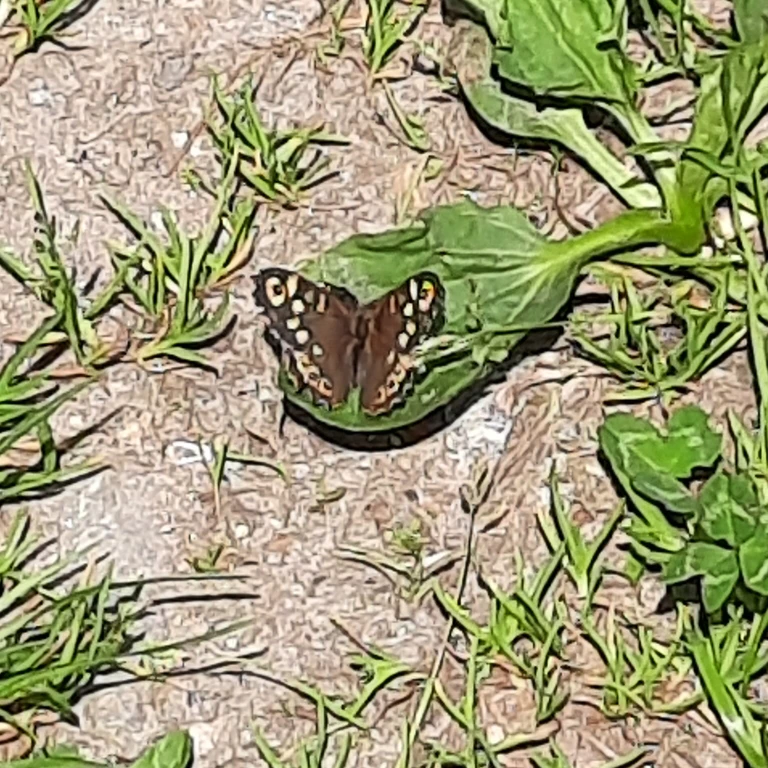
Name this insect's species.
Pararge aegeria
